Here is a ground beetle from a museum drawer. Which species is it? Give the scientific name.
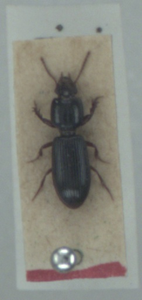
Clivina fossor
